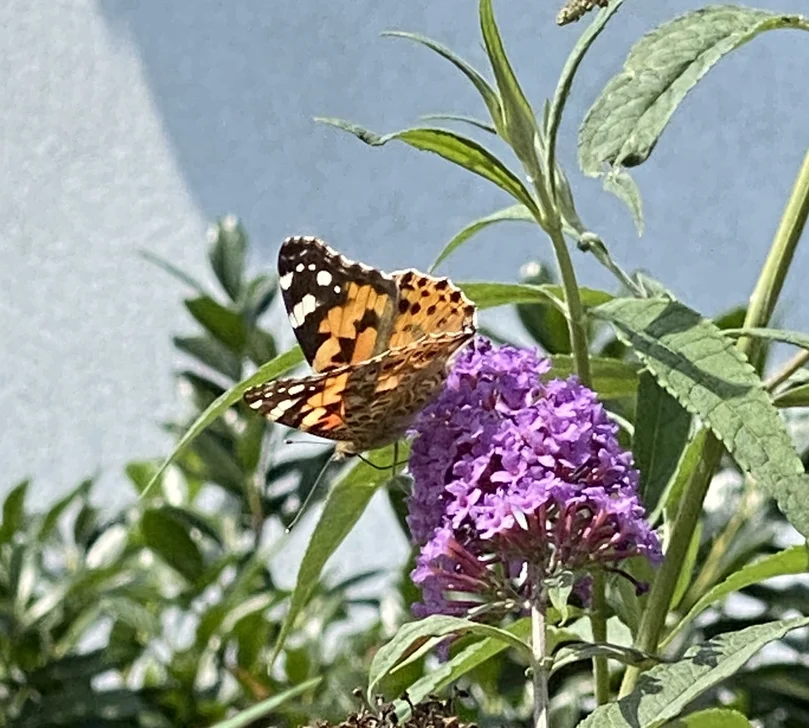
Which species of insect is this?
Vanessa cardui
